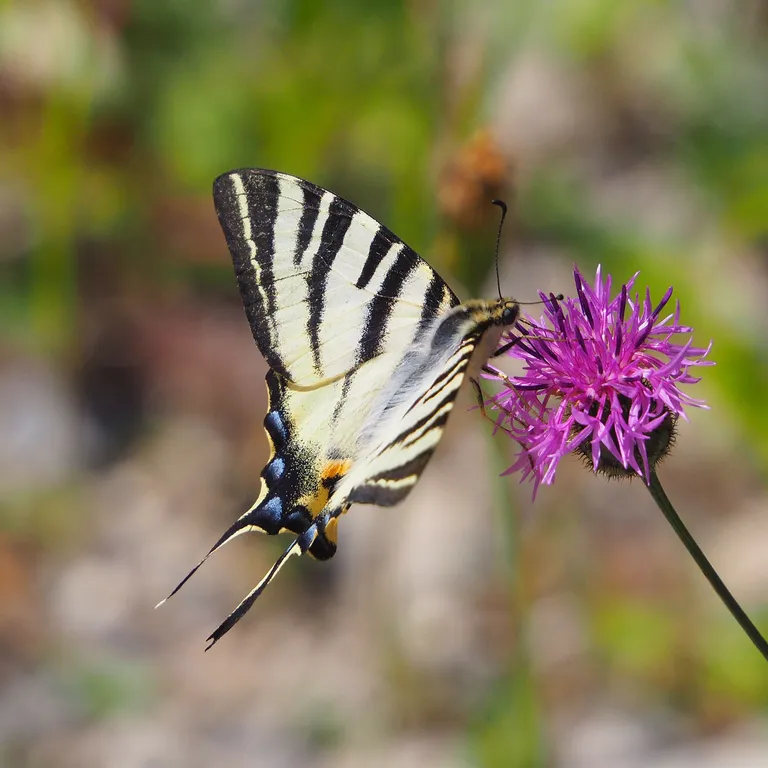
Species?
Iphiclides podalirius
